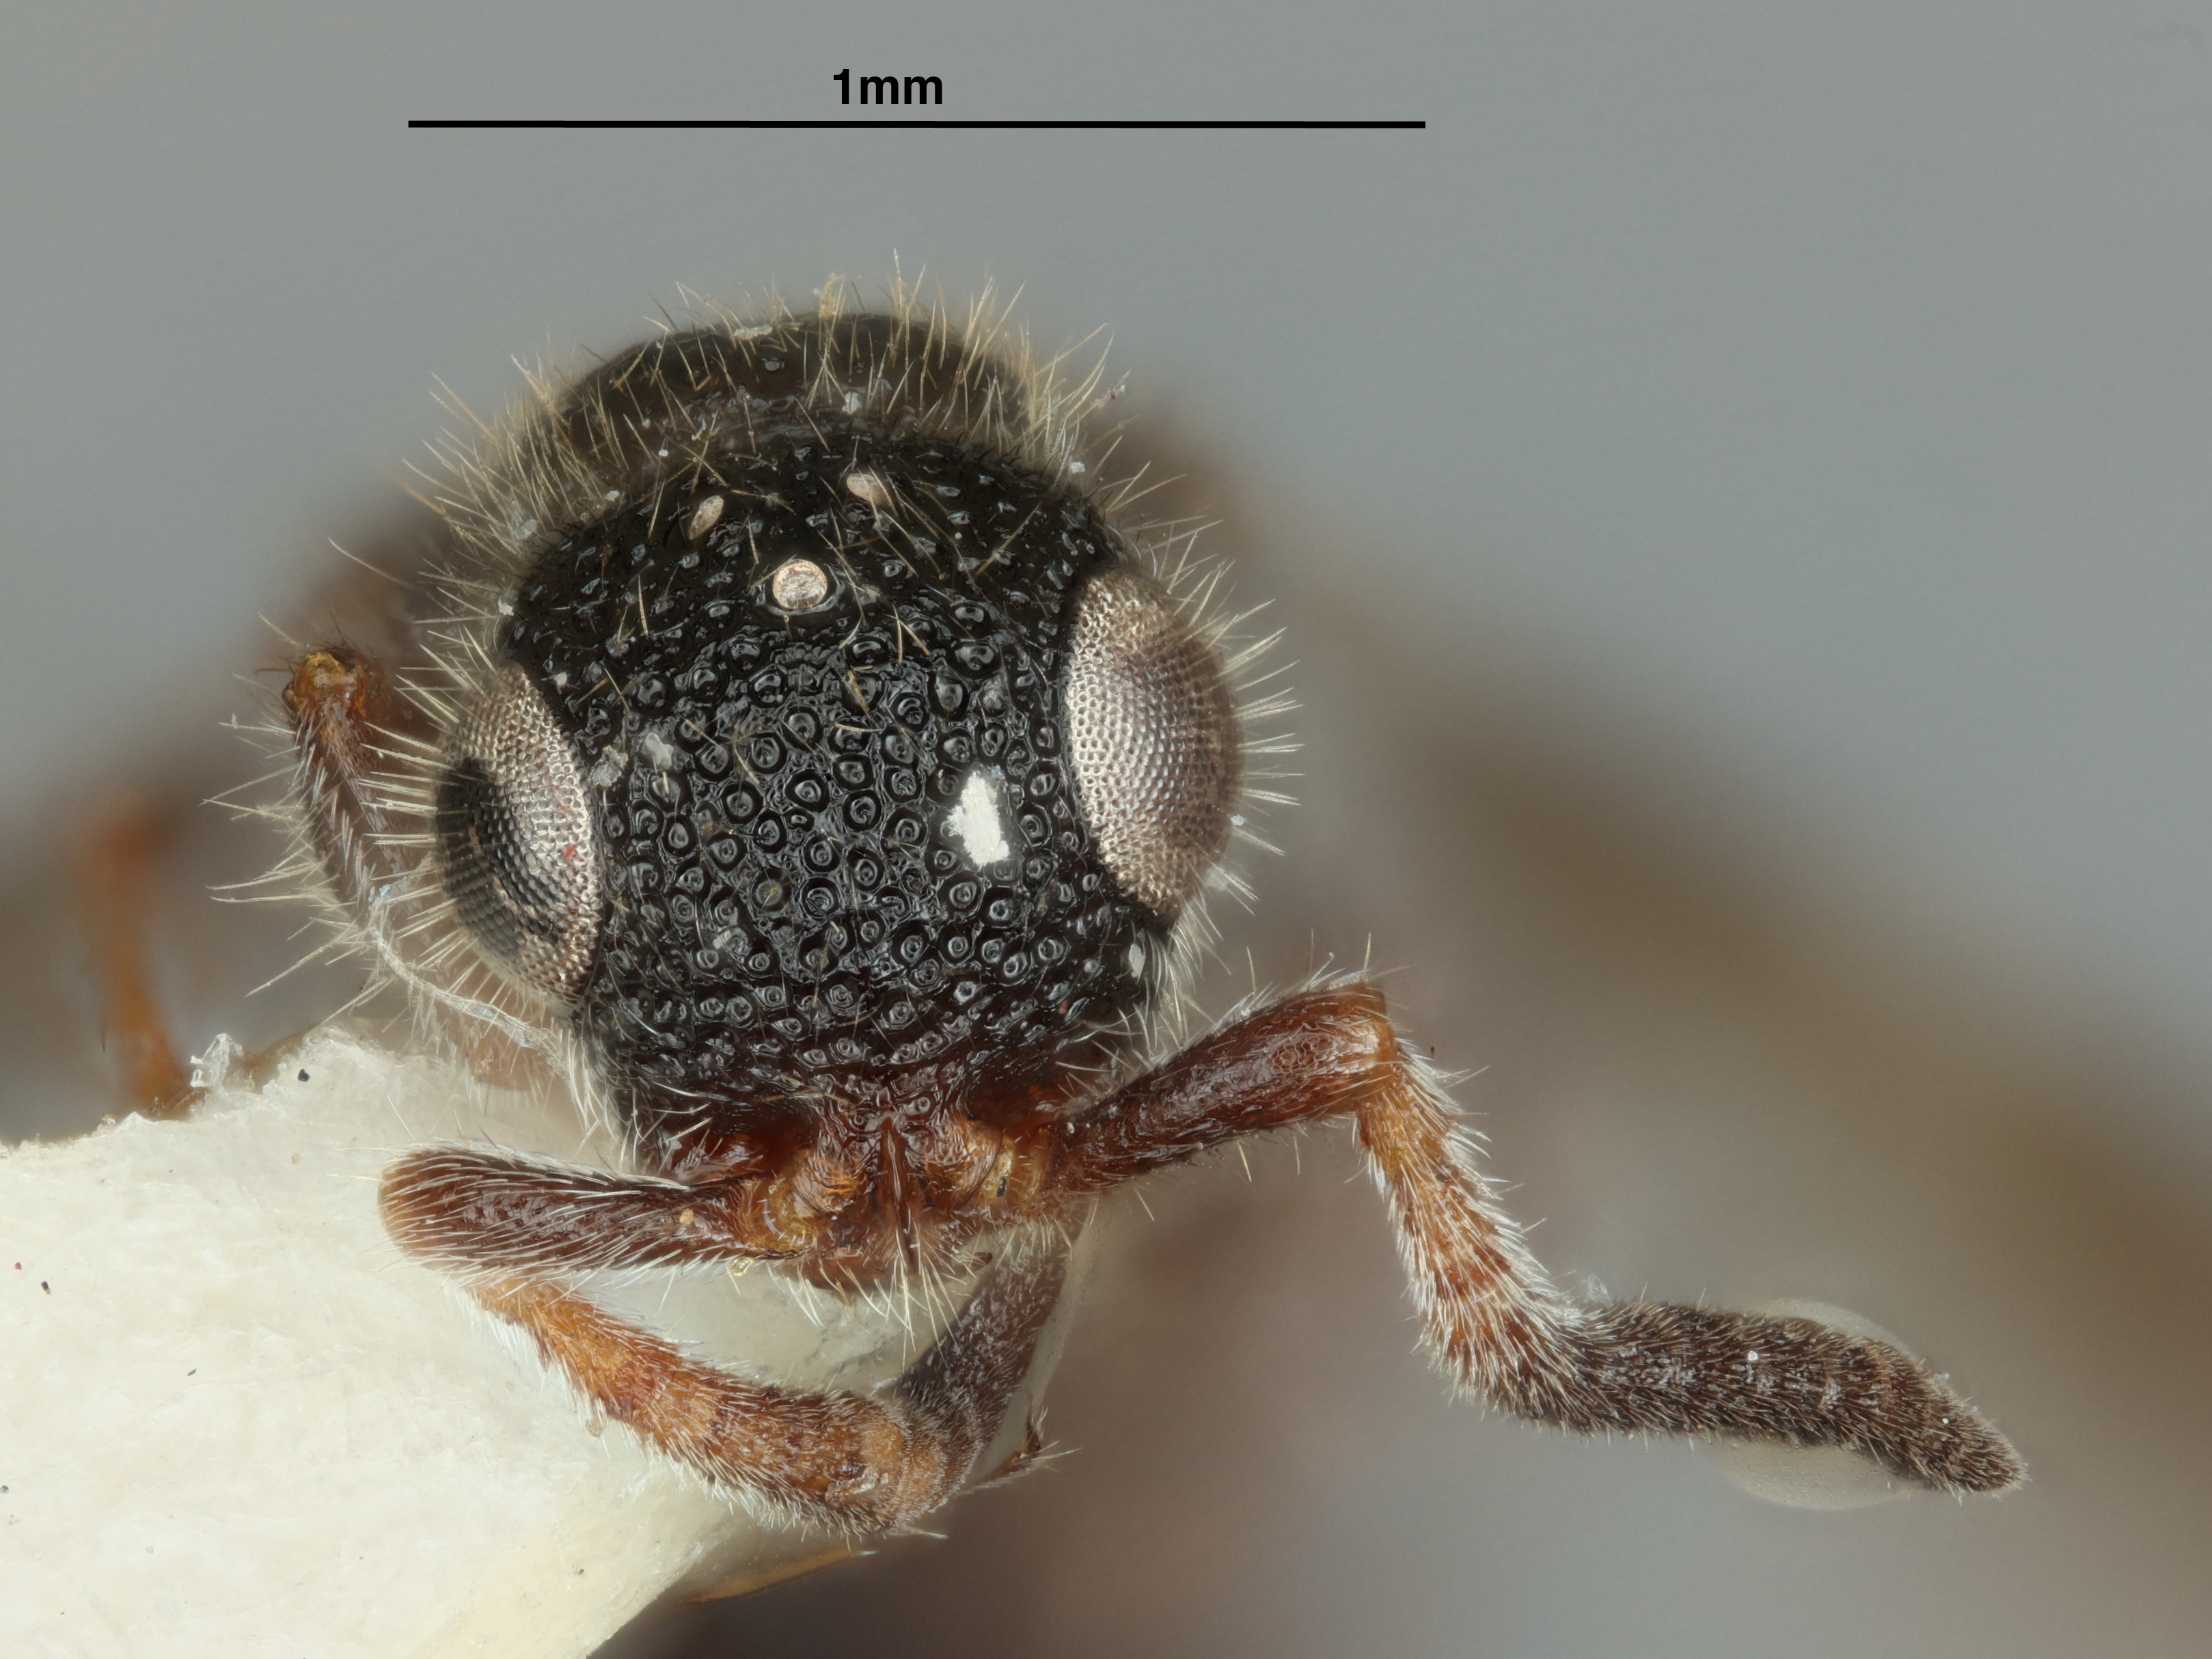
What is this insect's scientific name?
Sulcomesitius petersi
